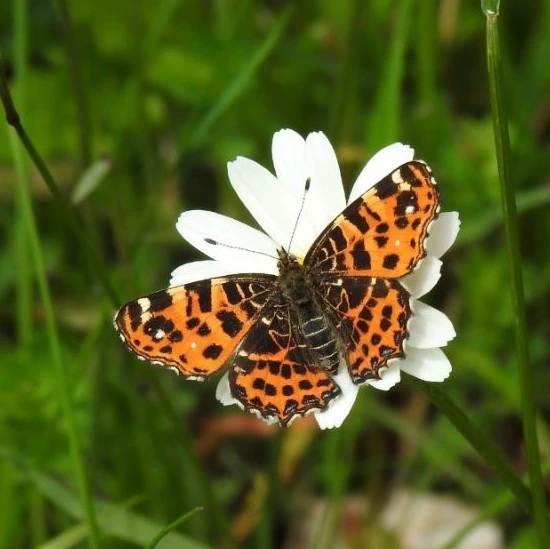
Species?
Araschnia levana
